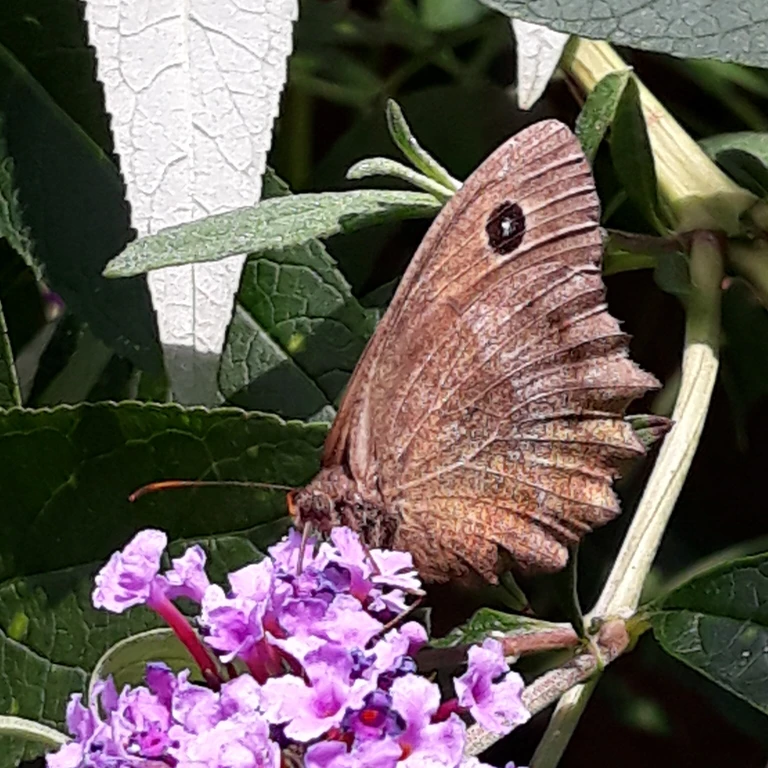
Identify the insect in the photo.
Minois dryas
